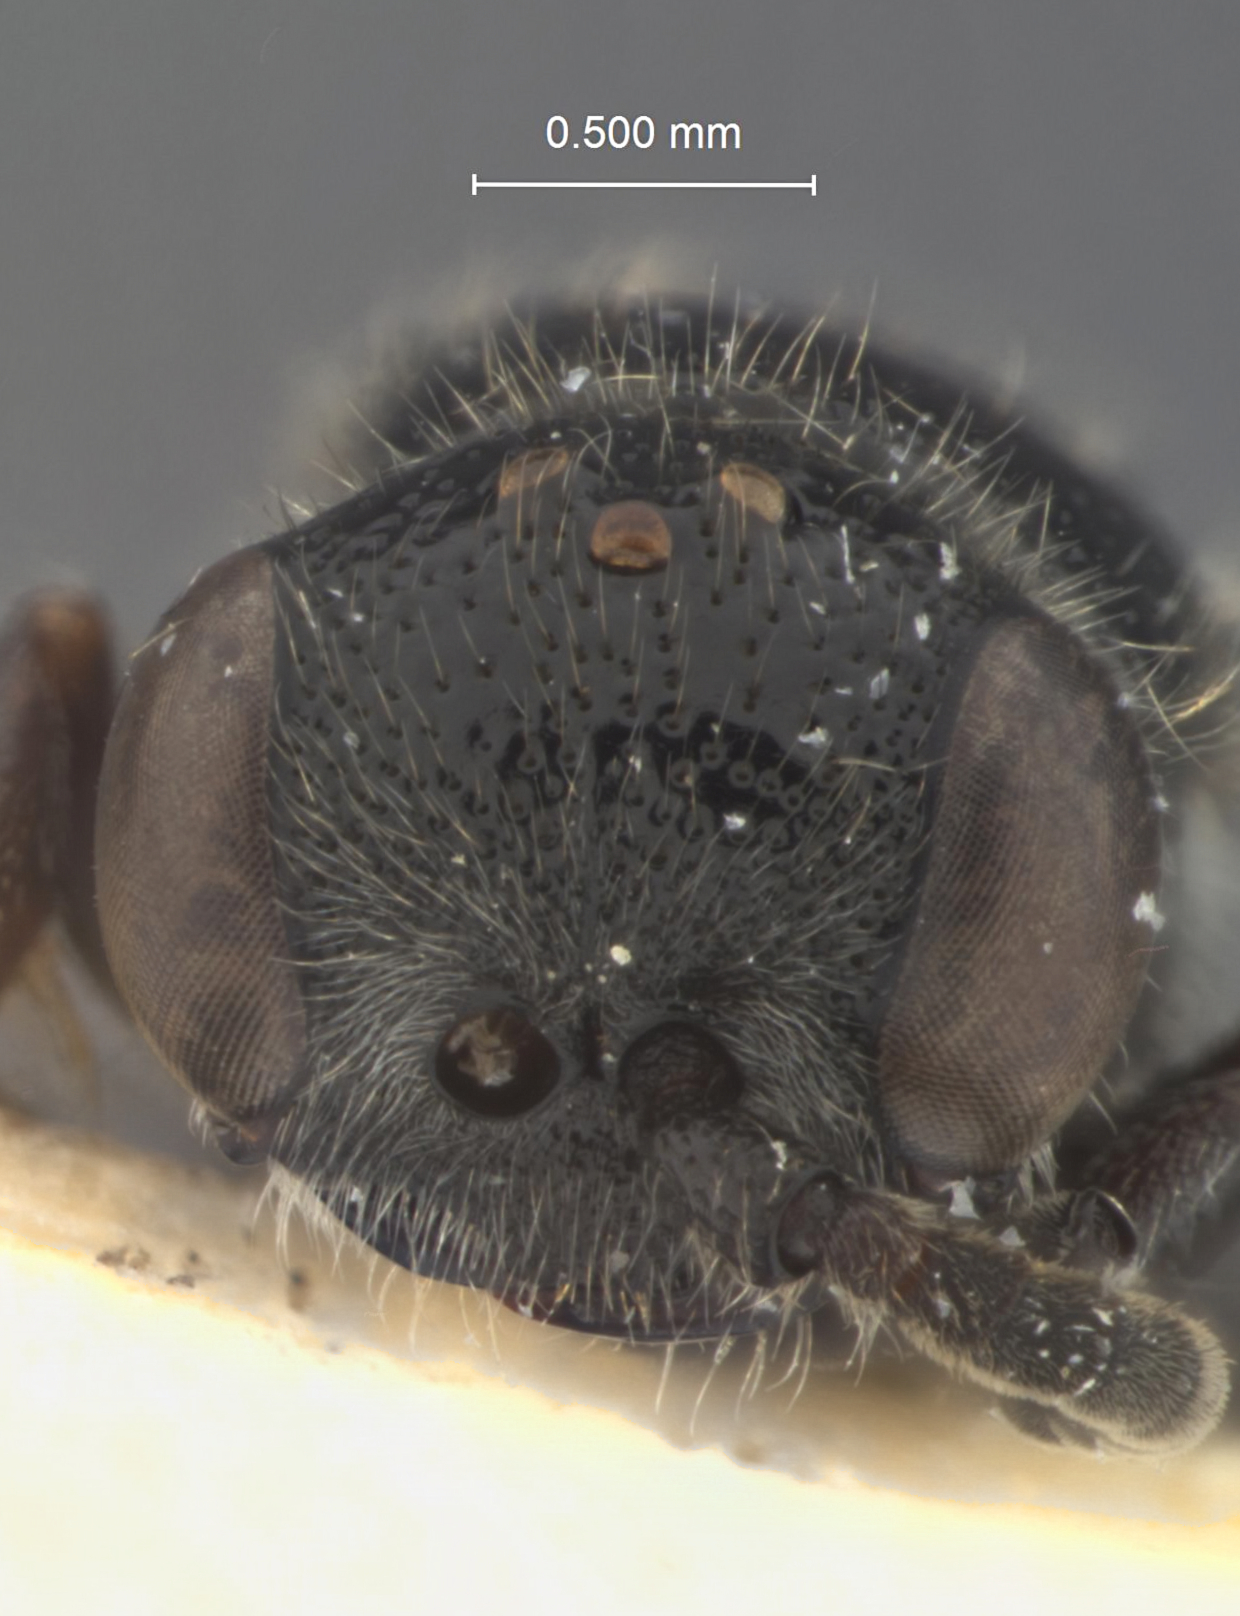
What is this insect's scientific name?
Tiphia yanoi
